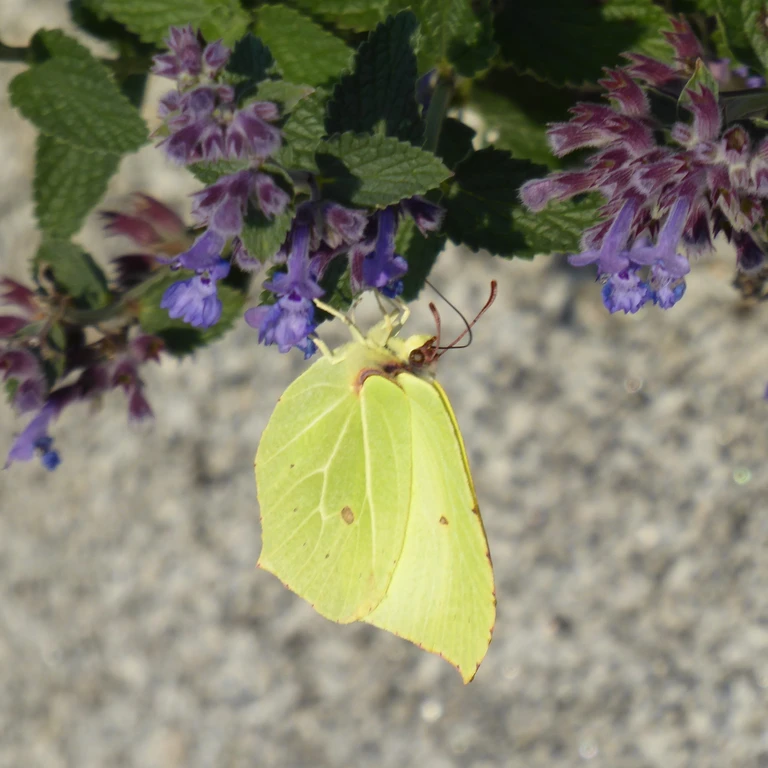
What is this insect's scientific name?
Gonepteryx rhamni
